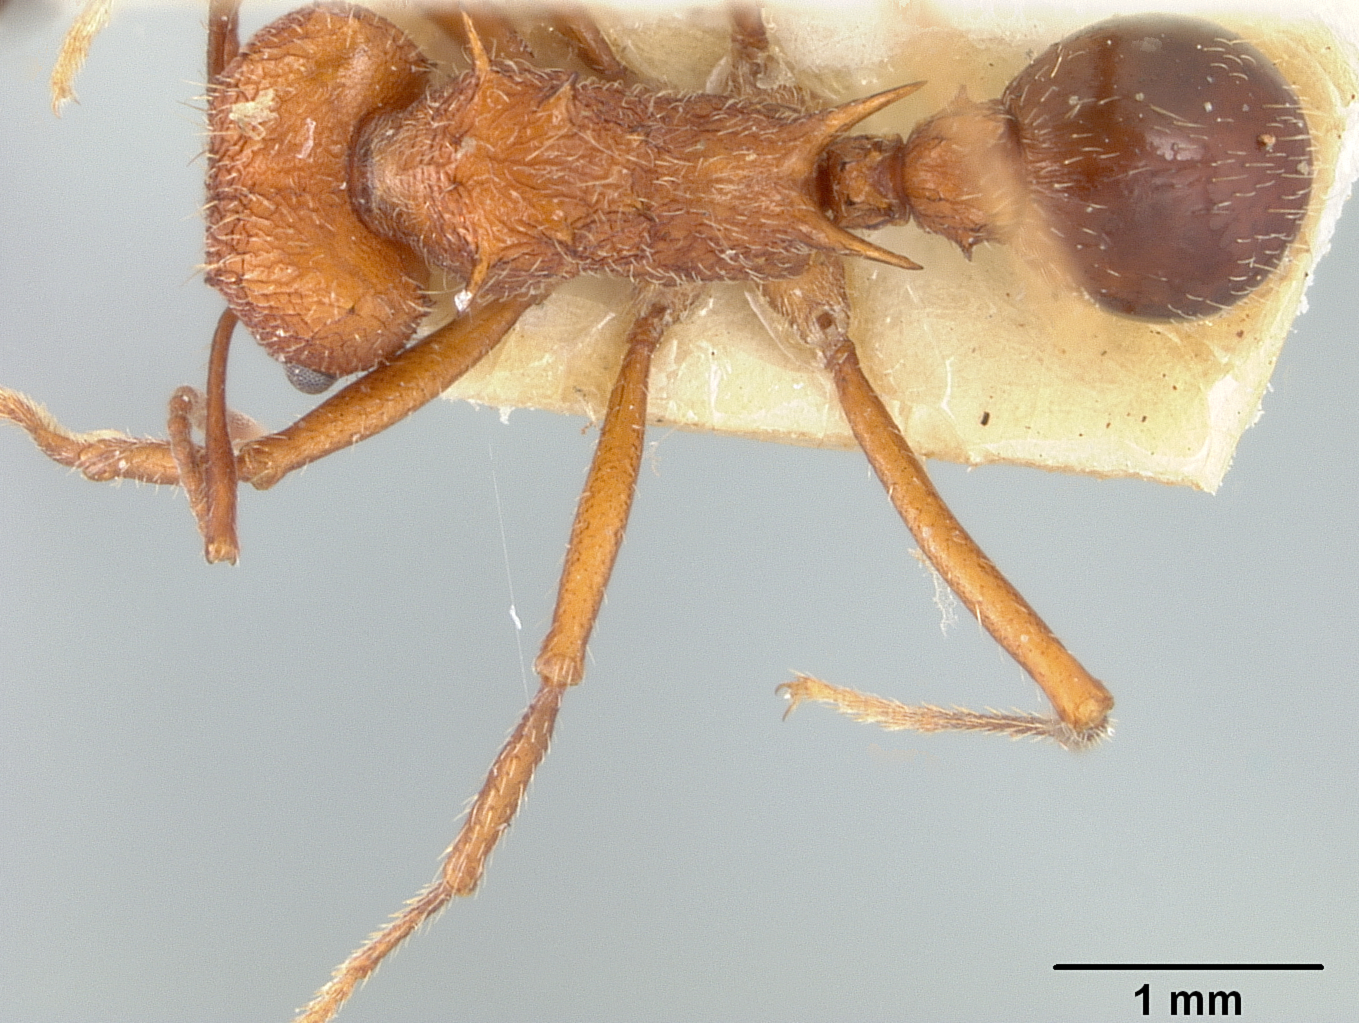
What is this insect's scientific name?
Atta silvestrii
